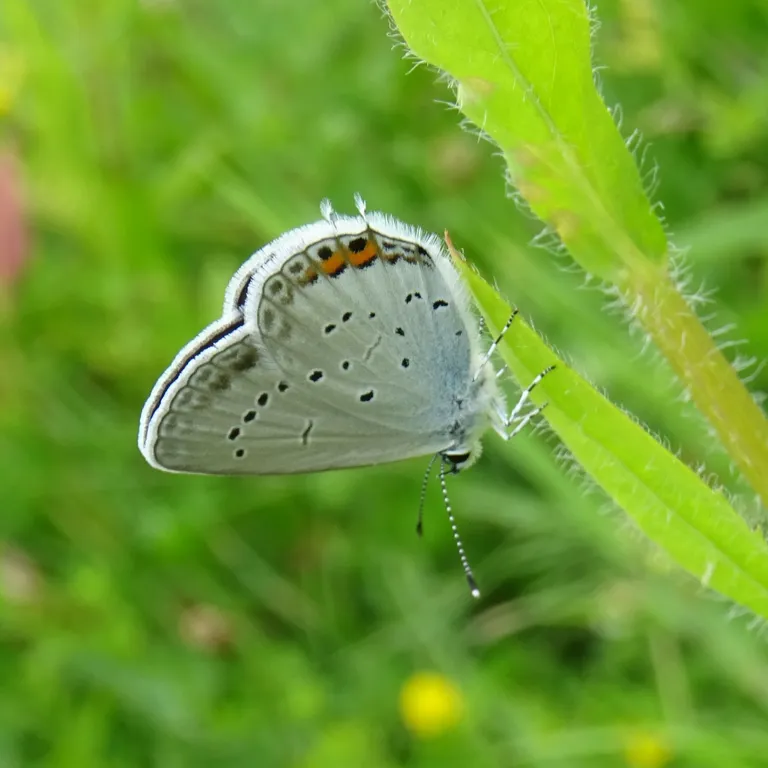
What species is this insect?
Cupido argiades (also Elkalyce argiades)
